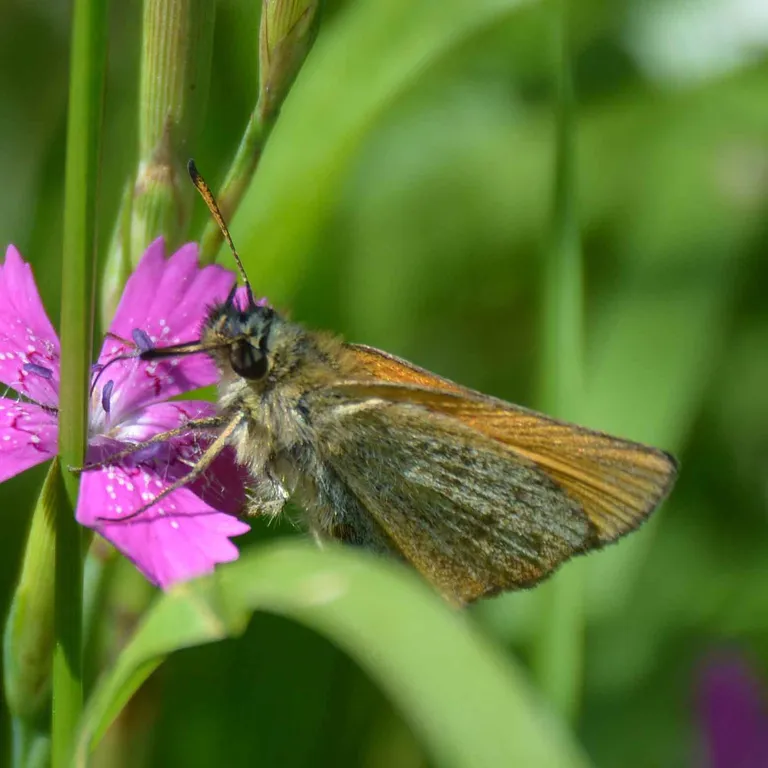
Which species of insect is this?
Thymelicus lineola
